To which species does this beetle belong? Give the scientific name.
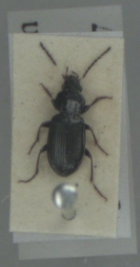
Pterostichus diligens
